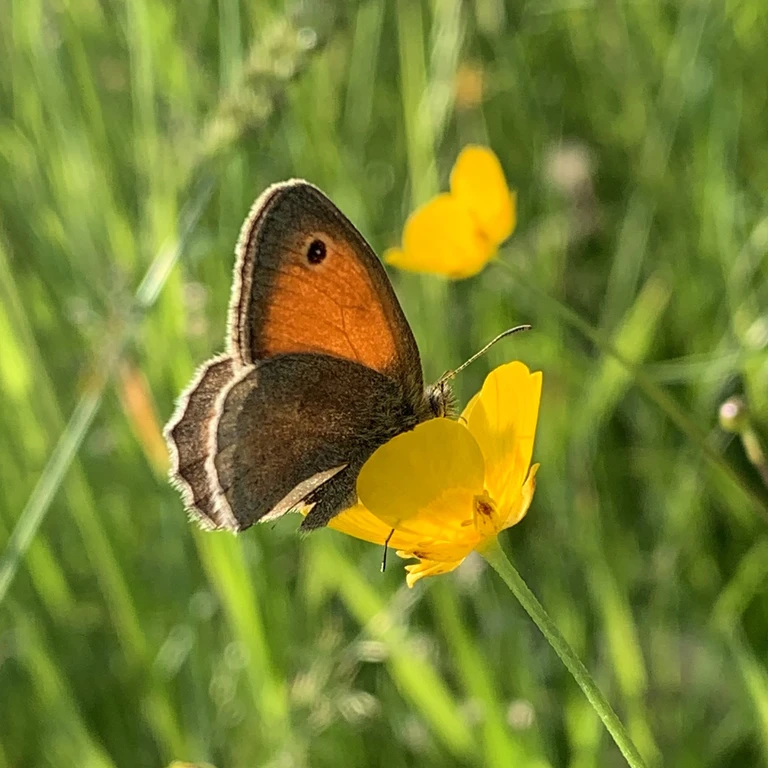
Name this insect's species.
Coenonympha pamphilus
